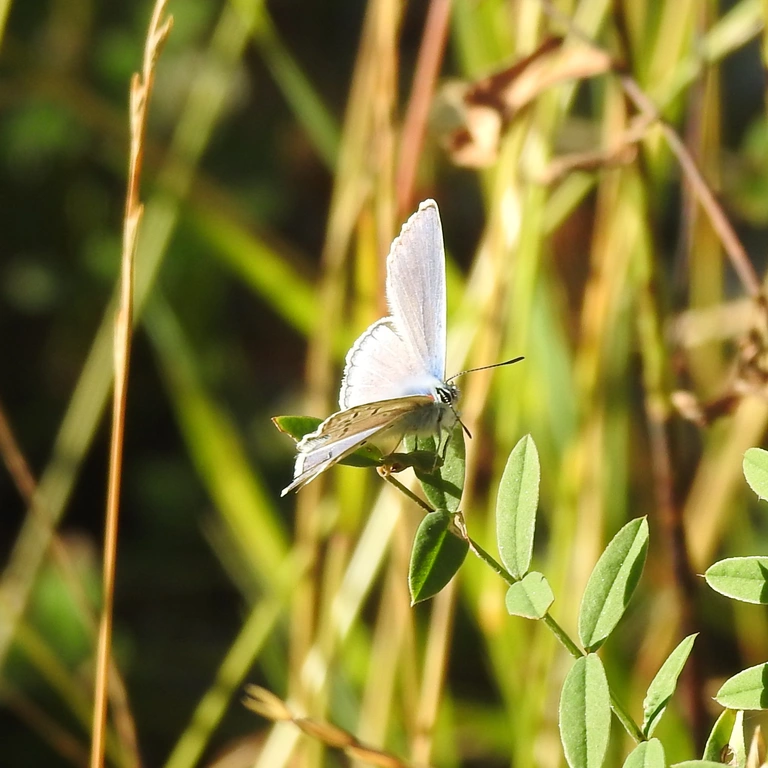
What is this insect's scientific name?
Polyommatus icarus
